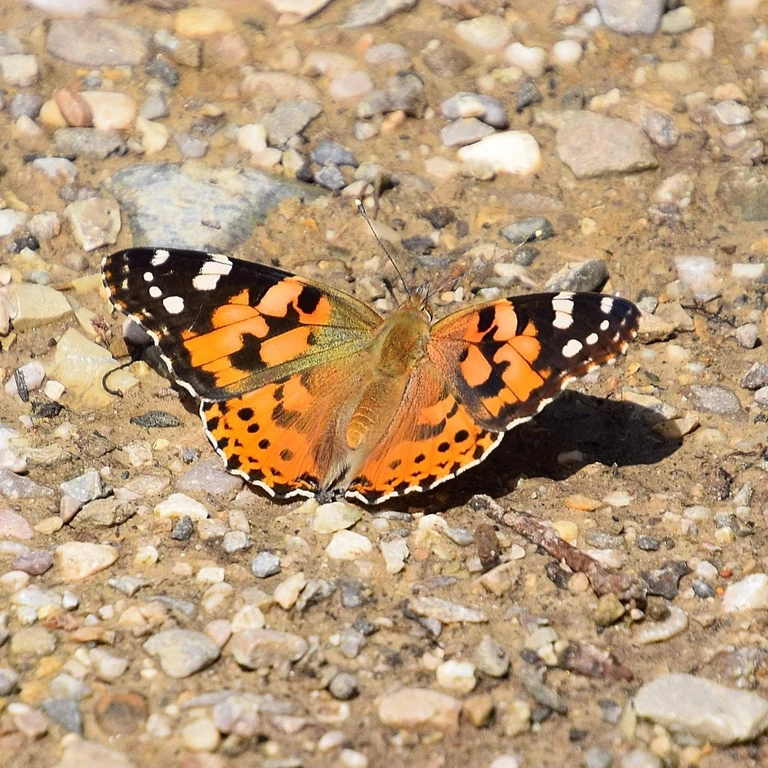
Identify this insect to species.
Vanessa cardui
